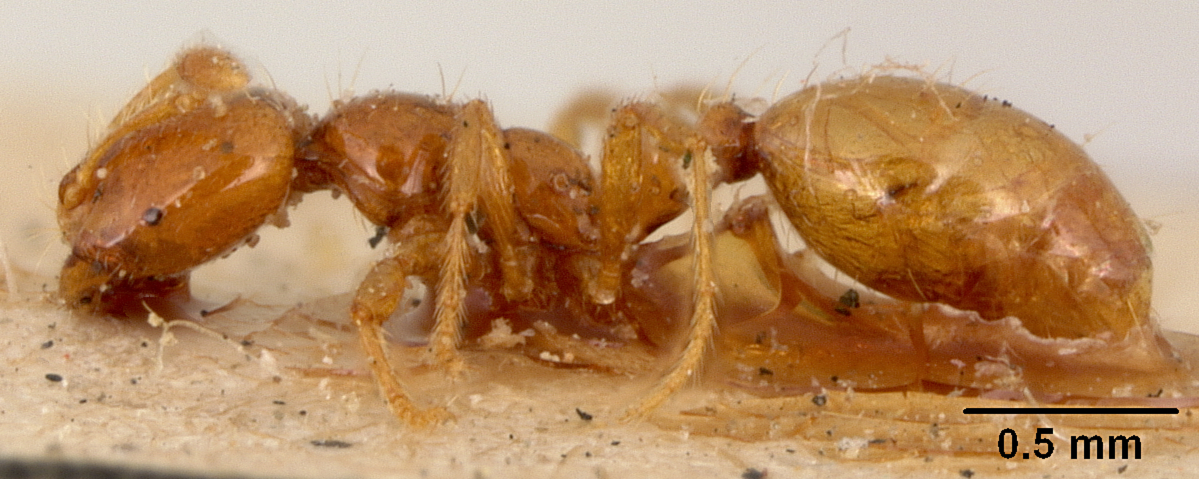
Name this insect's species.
Solenopsis succinea
